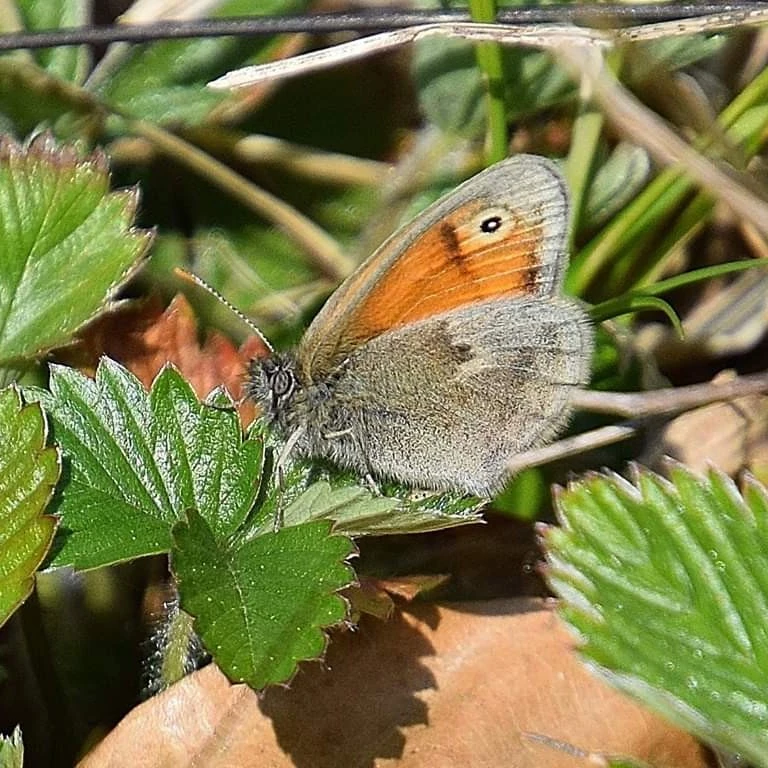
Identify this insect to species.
Coenonympha pamphilus
